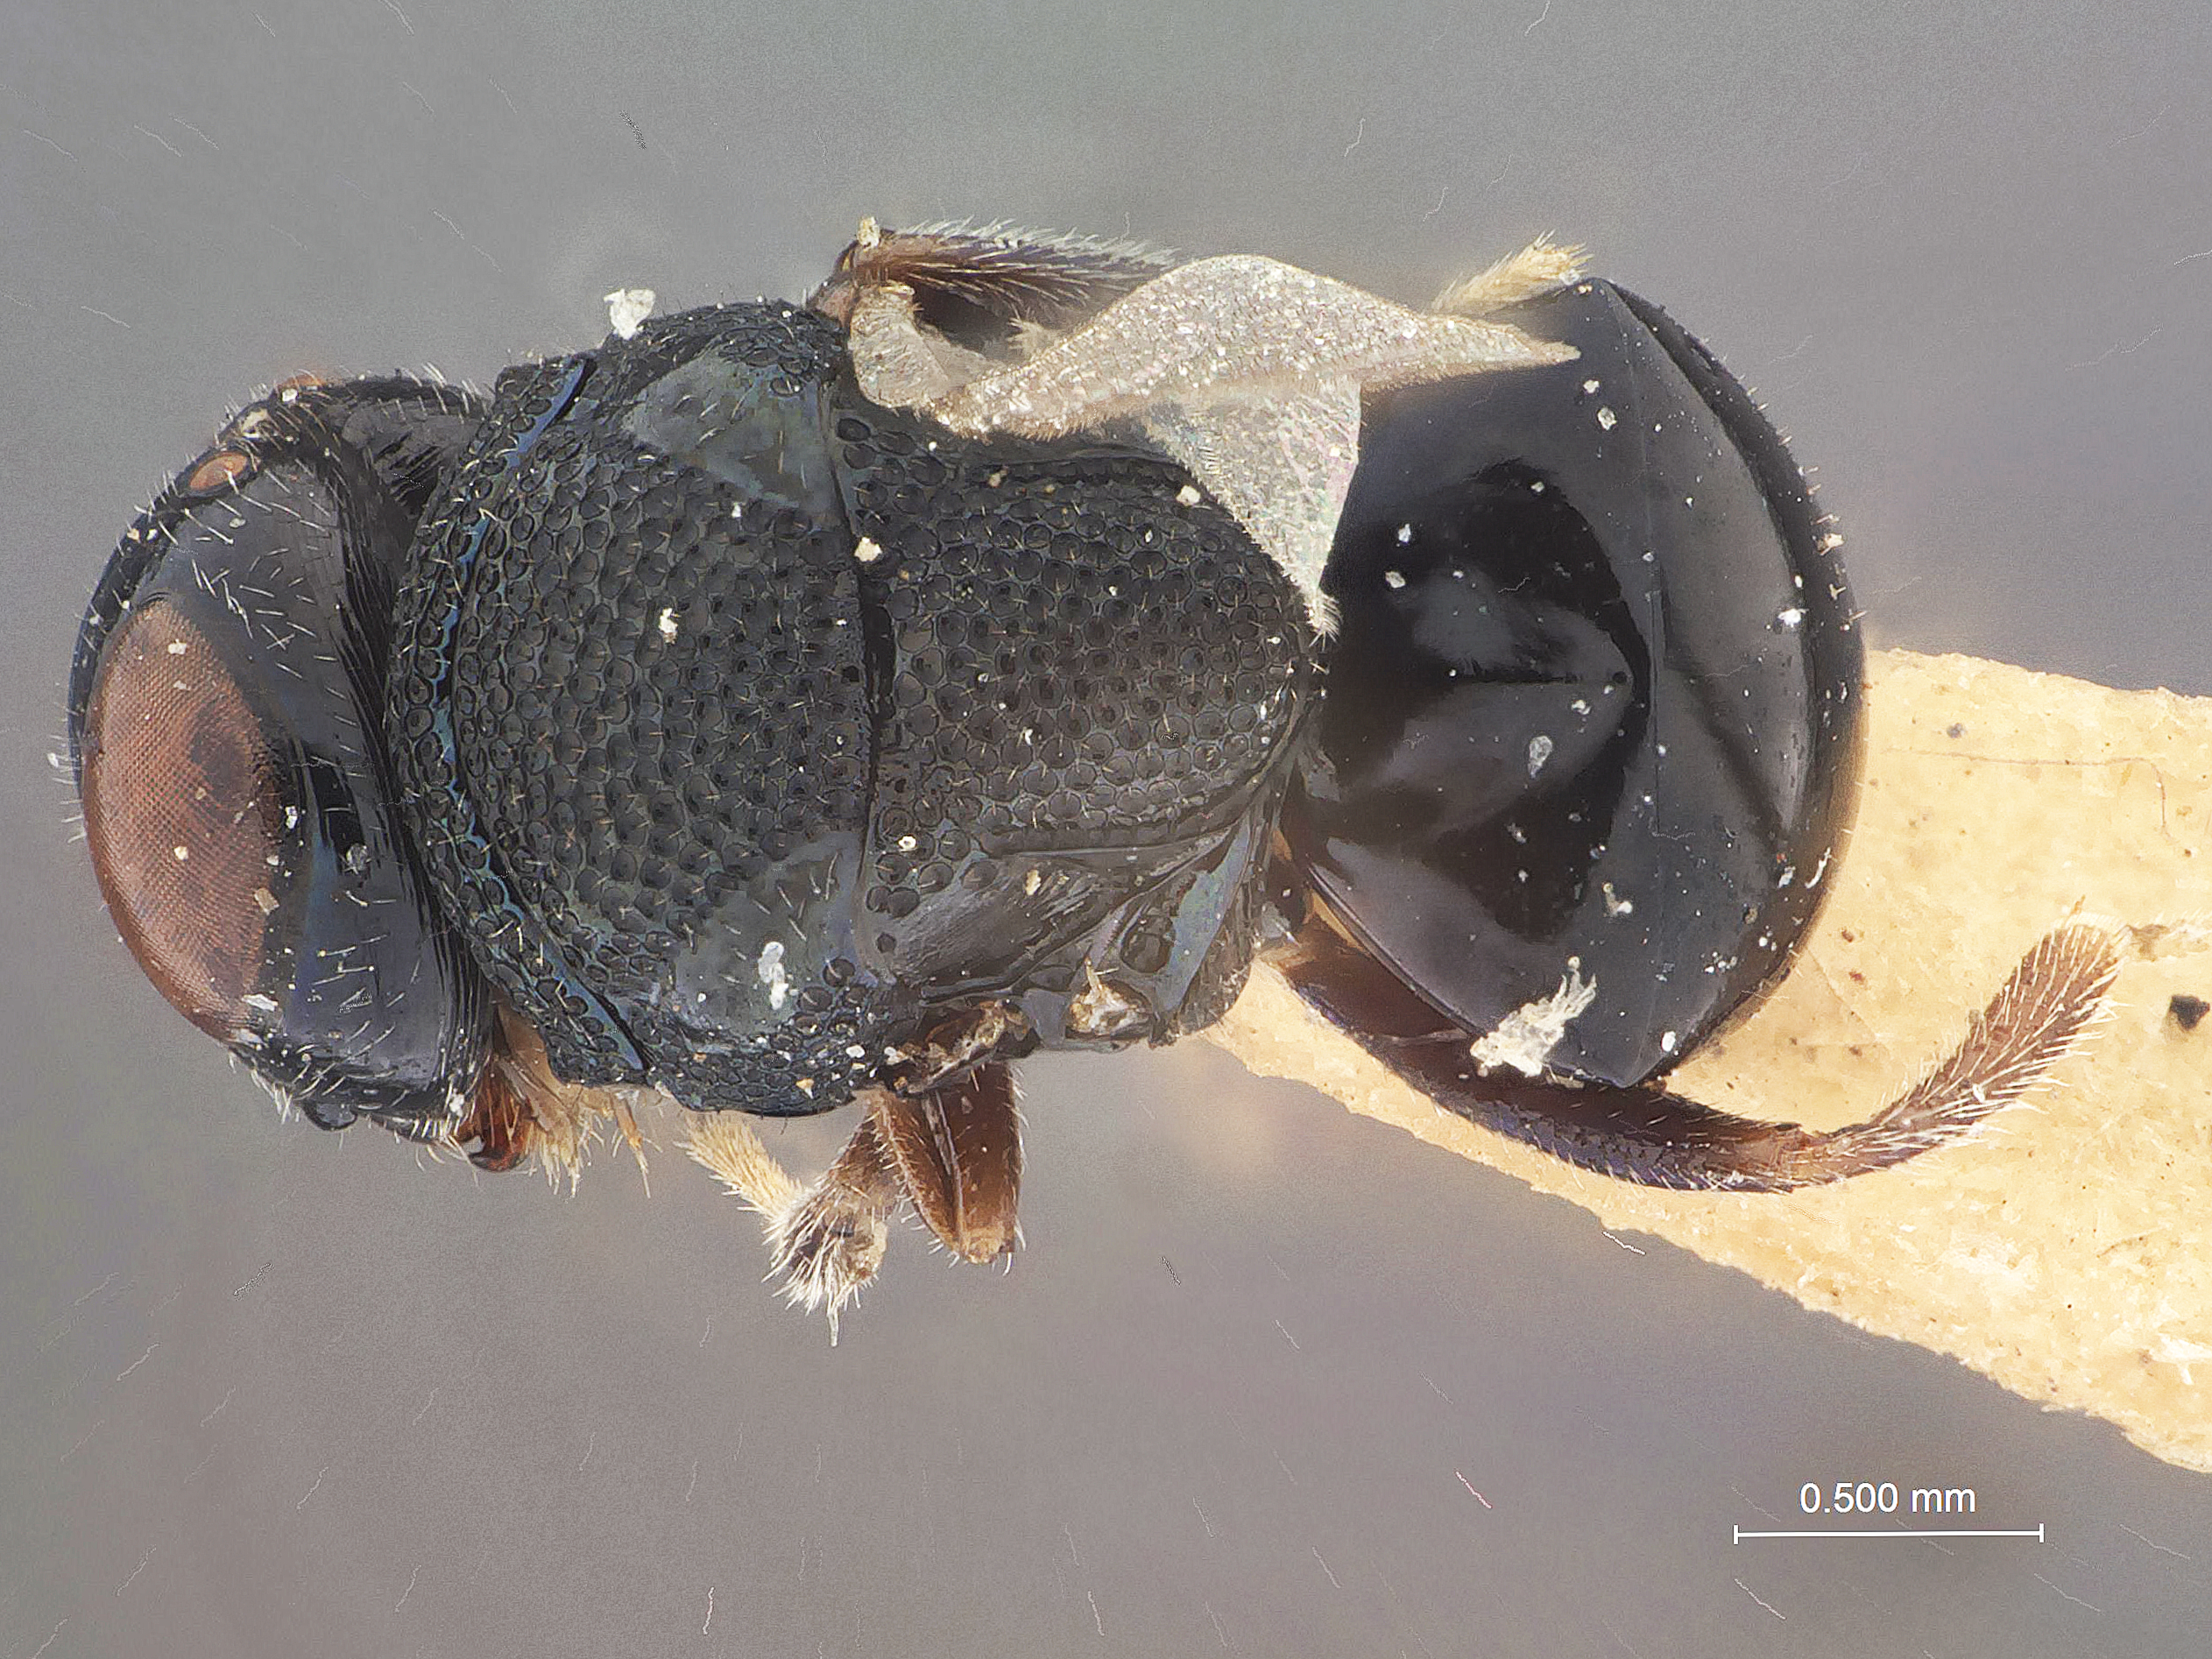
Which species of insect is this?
Perilampus keralensis
